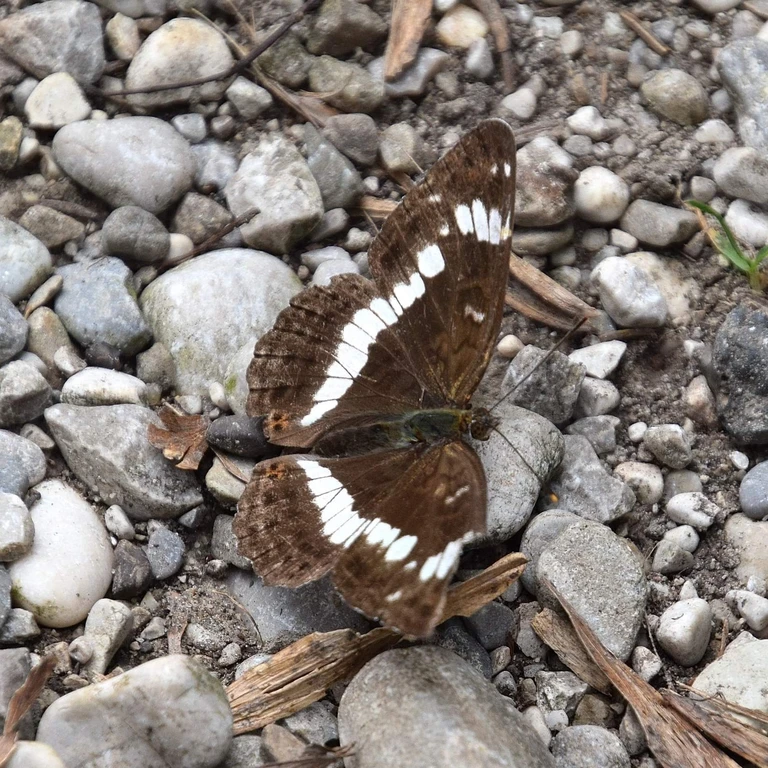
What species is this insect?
Limenitis camilla (also Ladoga camilla)
